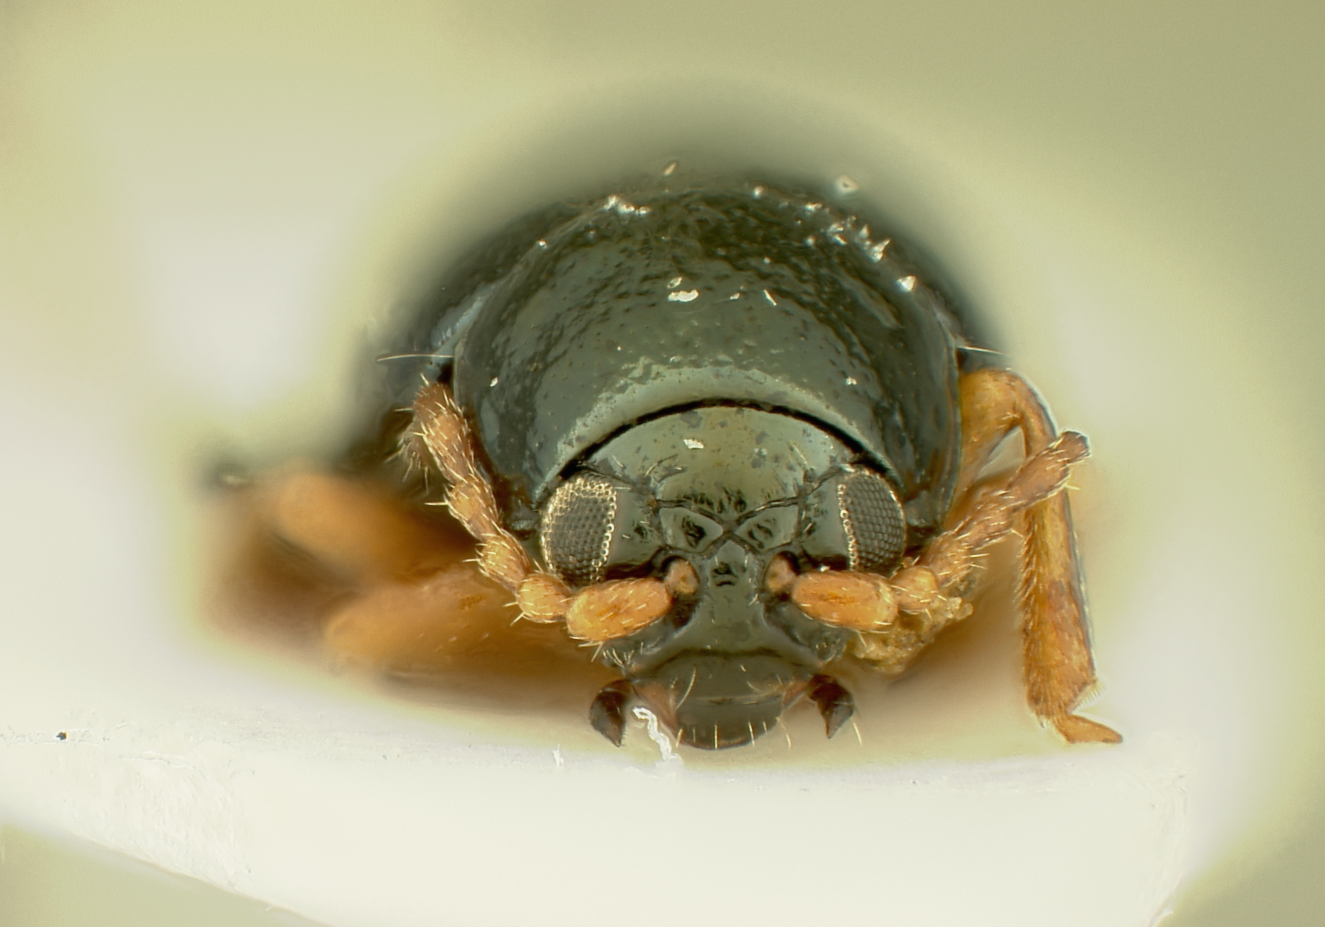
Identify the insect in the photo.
Aphthona russica
